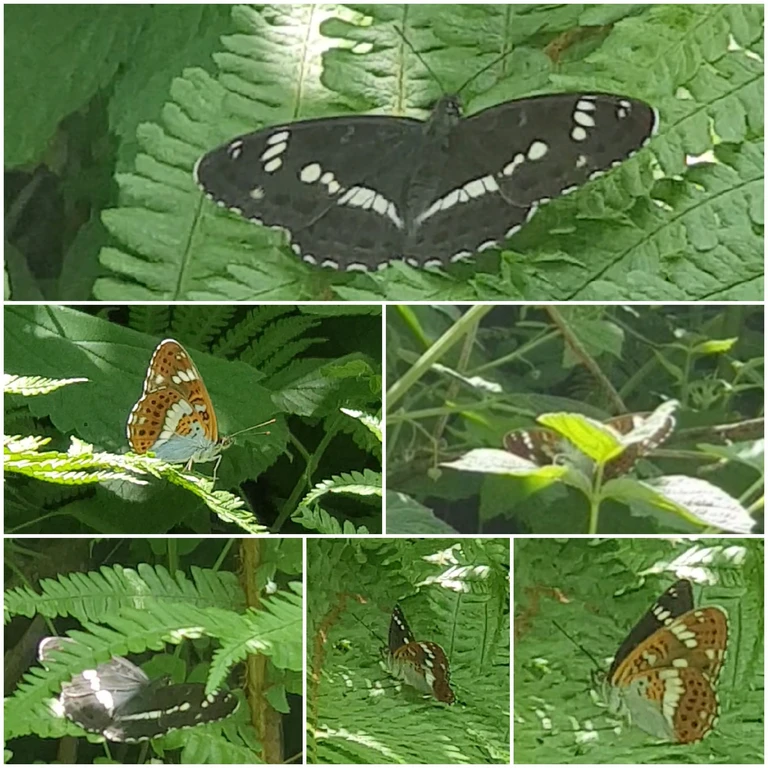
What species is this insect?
Limenitis camilla (also Ladoga camilla)
